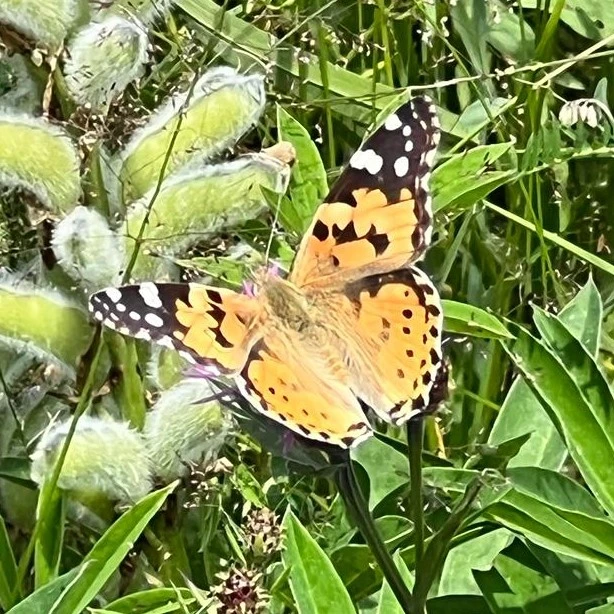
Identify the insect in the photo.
Vanessa cardui
